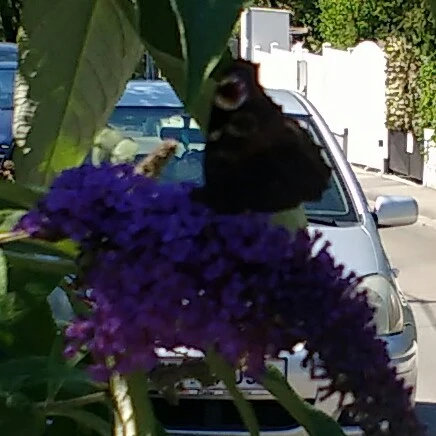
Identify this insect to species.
Aglais io
